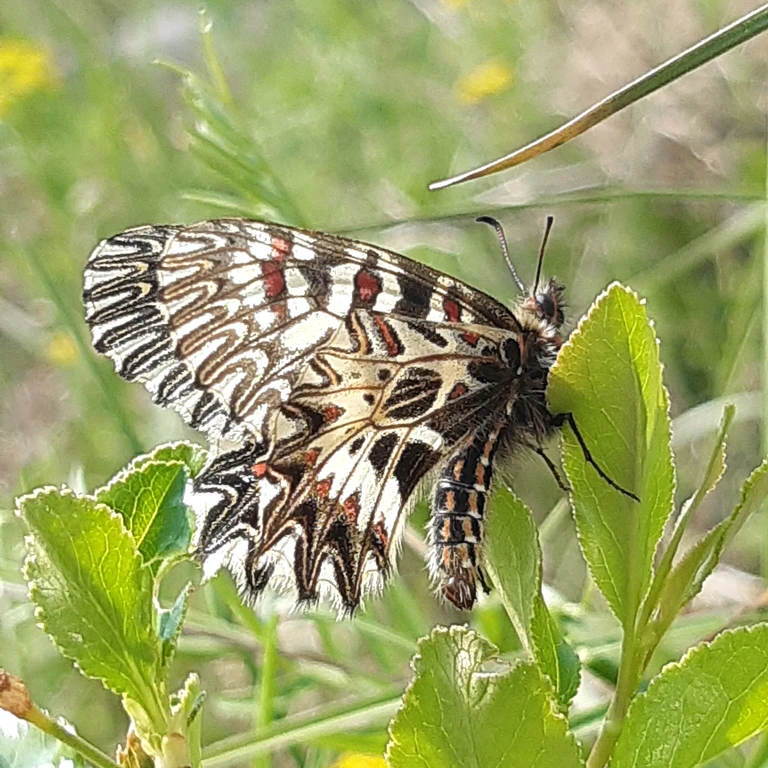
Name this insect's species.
Zerynthia polyxena
